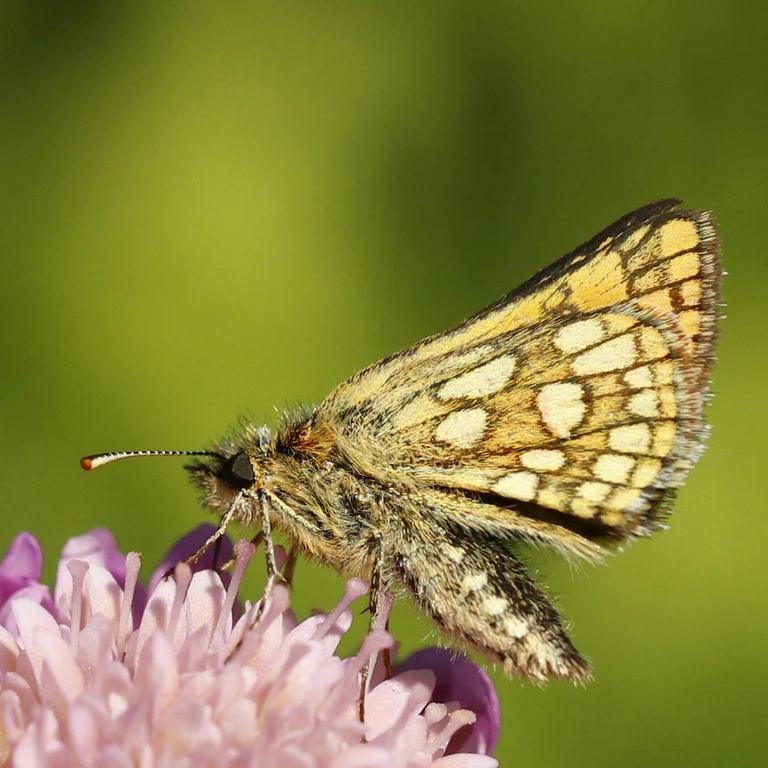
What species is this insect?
Carterocephalus palaemon
